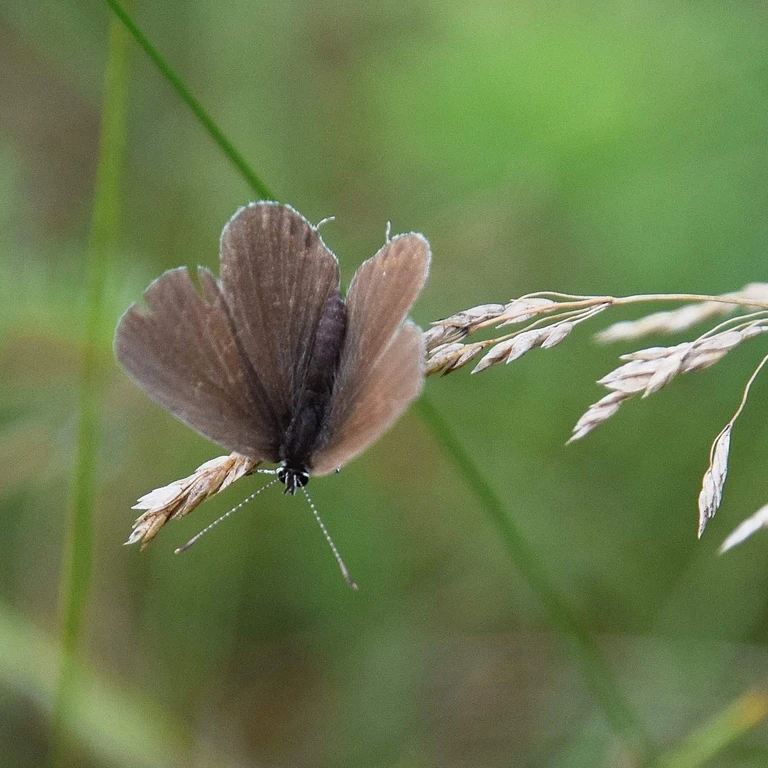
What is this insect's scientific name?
Cupido argiades (also Elkalyce argiades)
